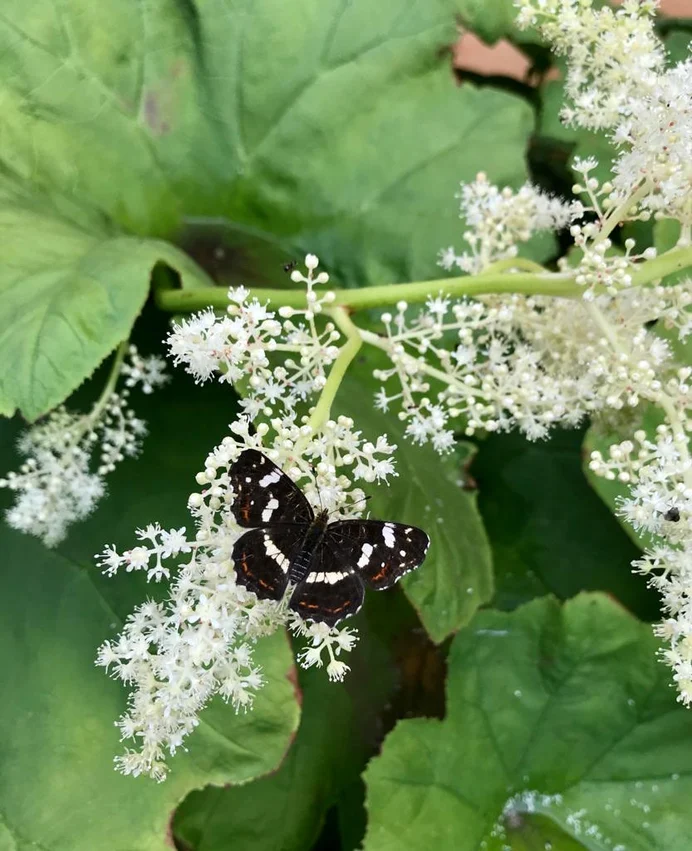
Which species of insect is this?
Araschnia levana
